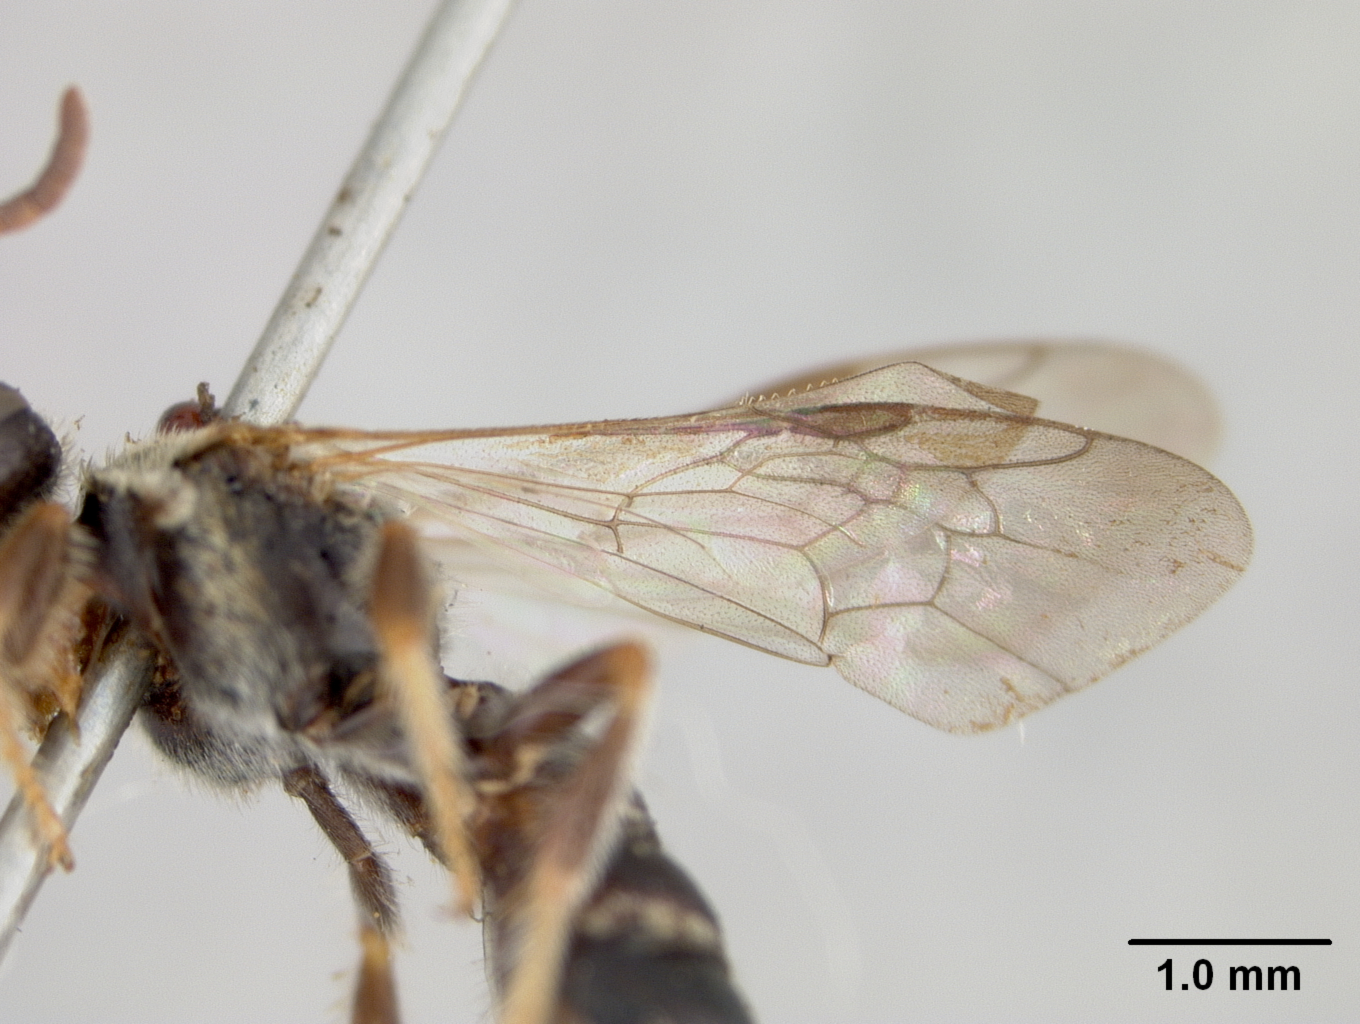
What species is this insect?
Nomia elongatula
